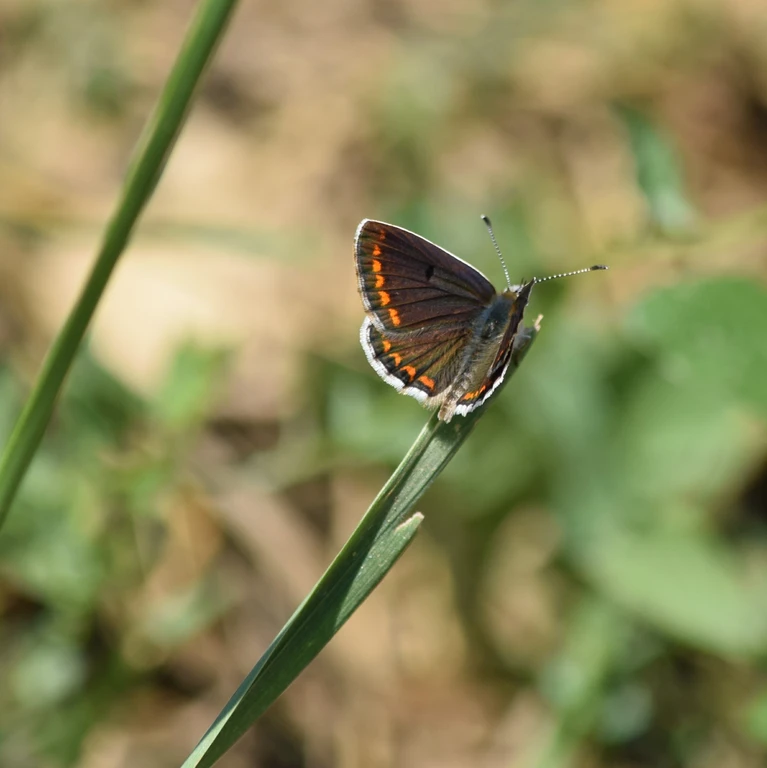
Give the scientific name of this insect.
Aricia agestis/artaxerxes
